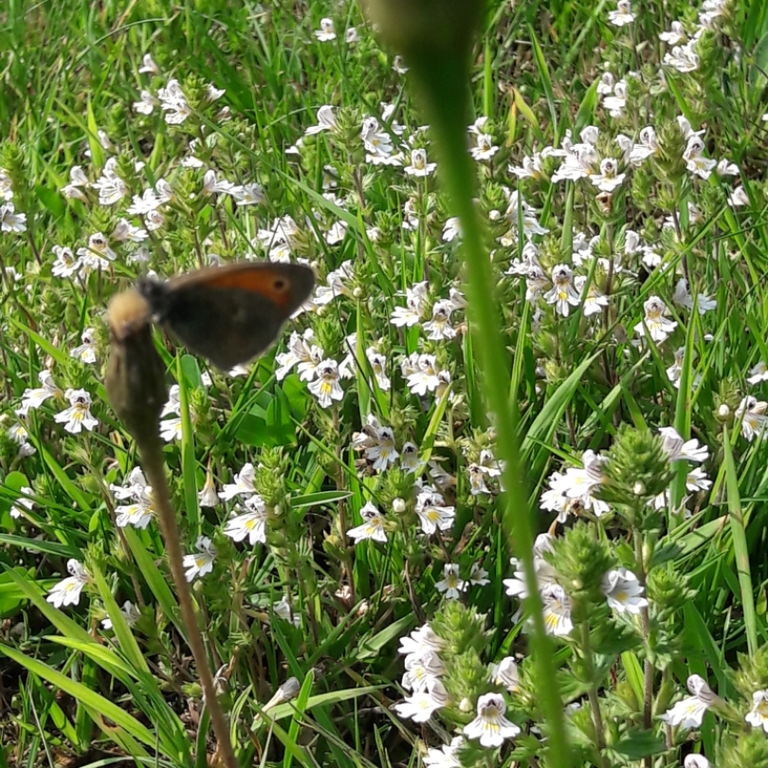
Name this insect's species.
Coenonympha pamphilus
